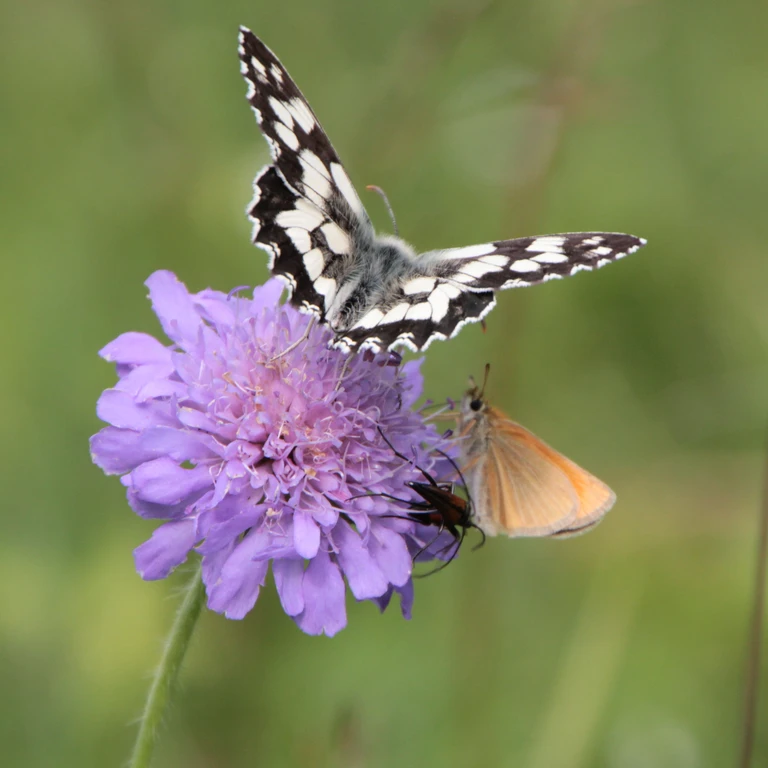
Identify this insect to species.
Melanargia galathea
